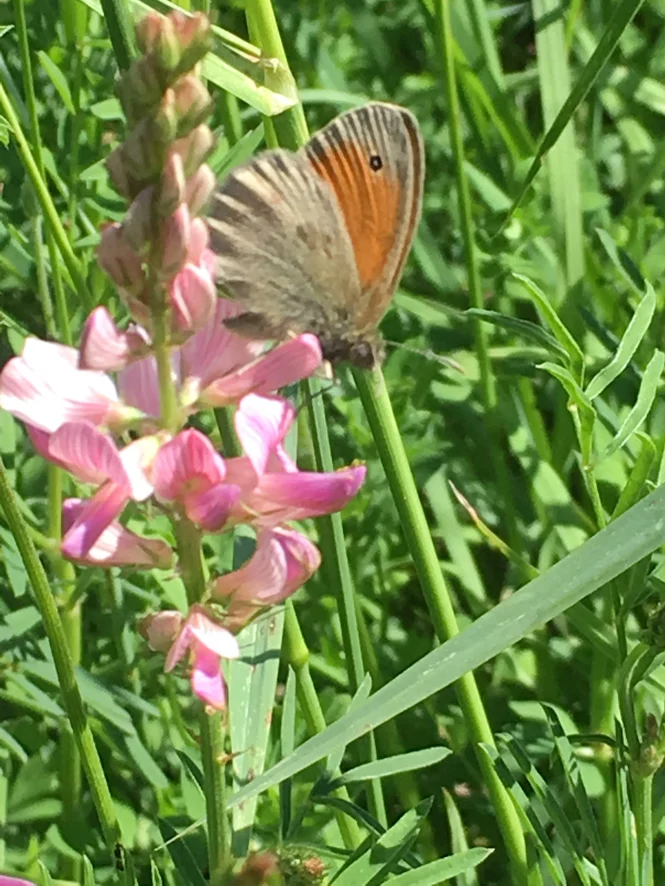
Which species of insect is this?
Coenonympha pamphilus
